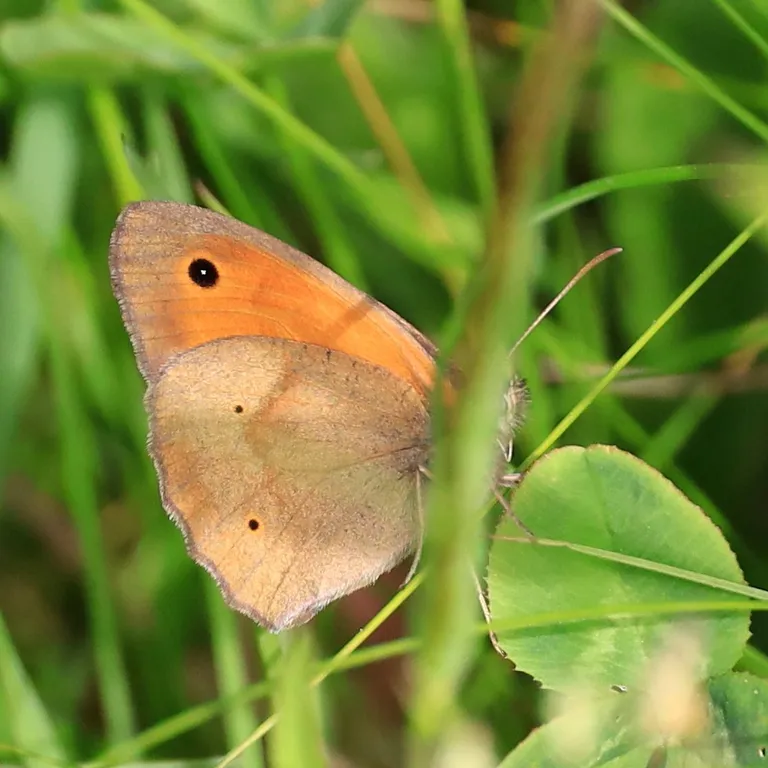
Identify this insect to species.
Maniola jurtina
